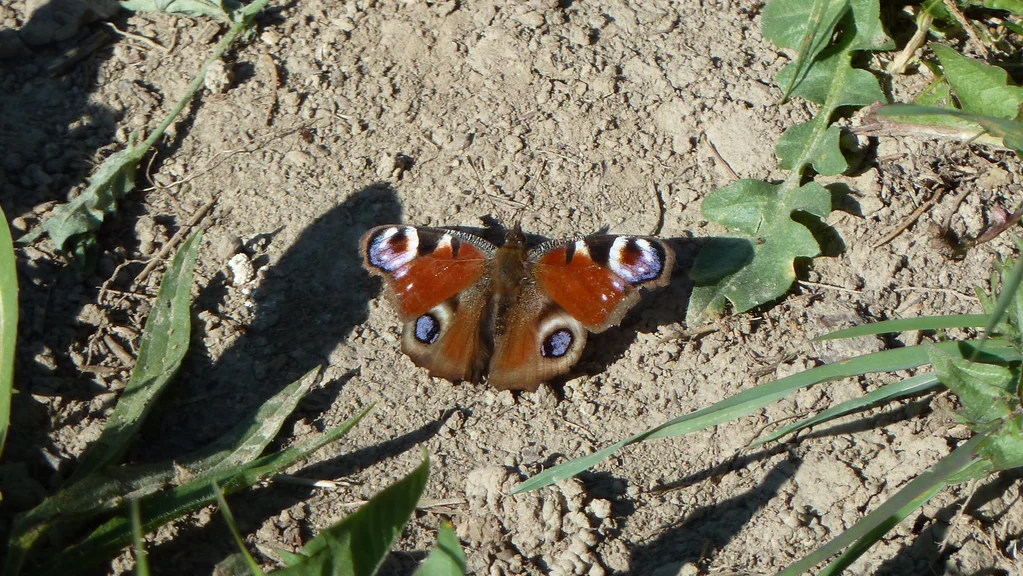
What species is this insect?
Aglais io
